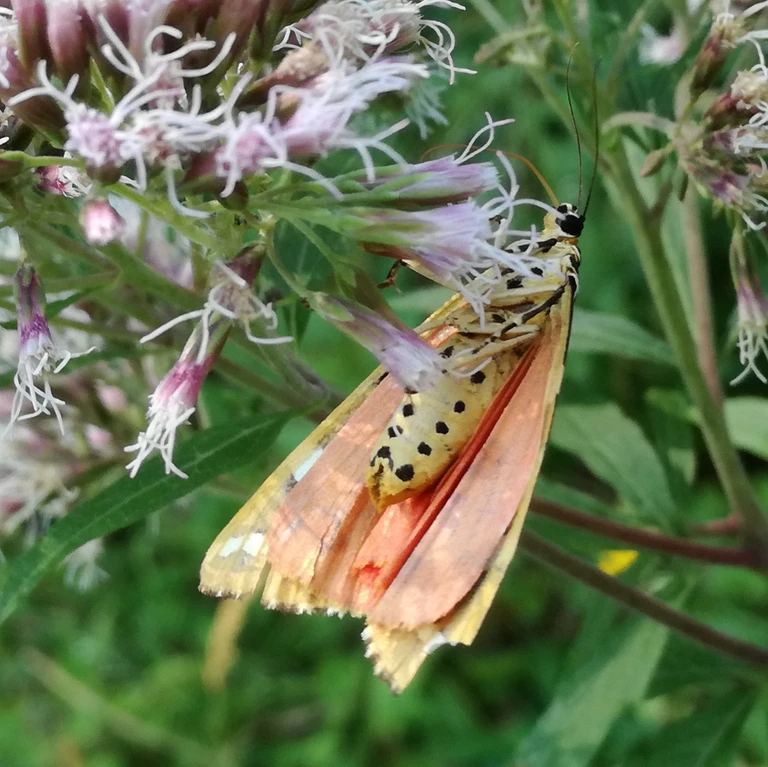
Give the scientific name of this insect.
Euplagia quadripunctaria
